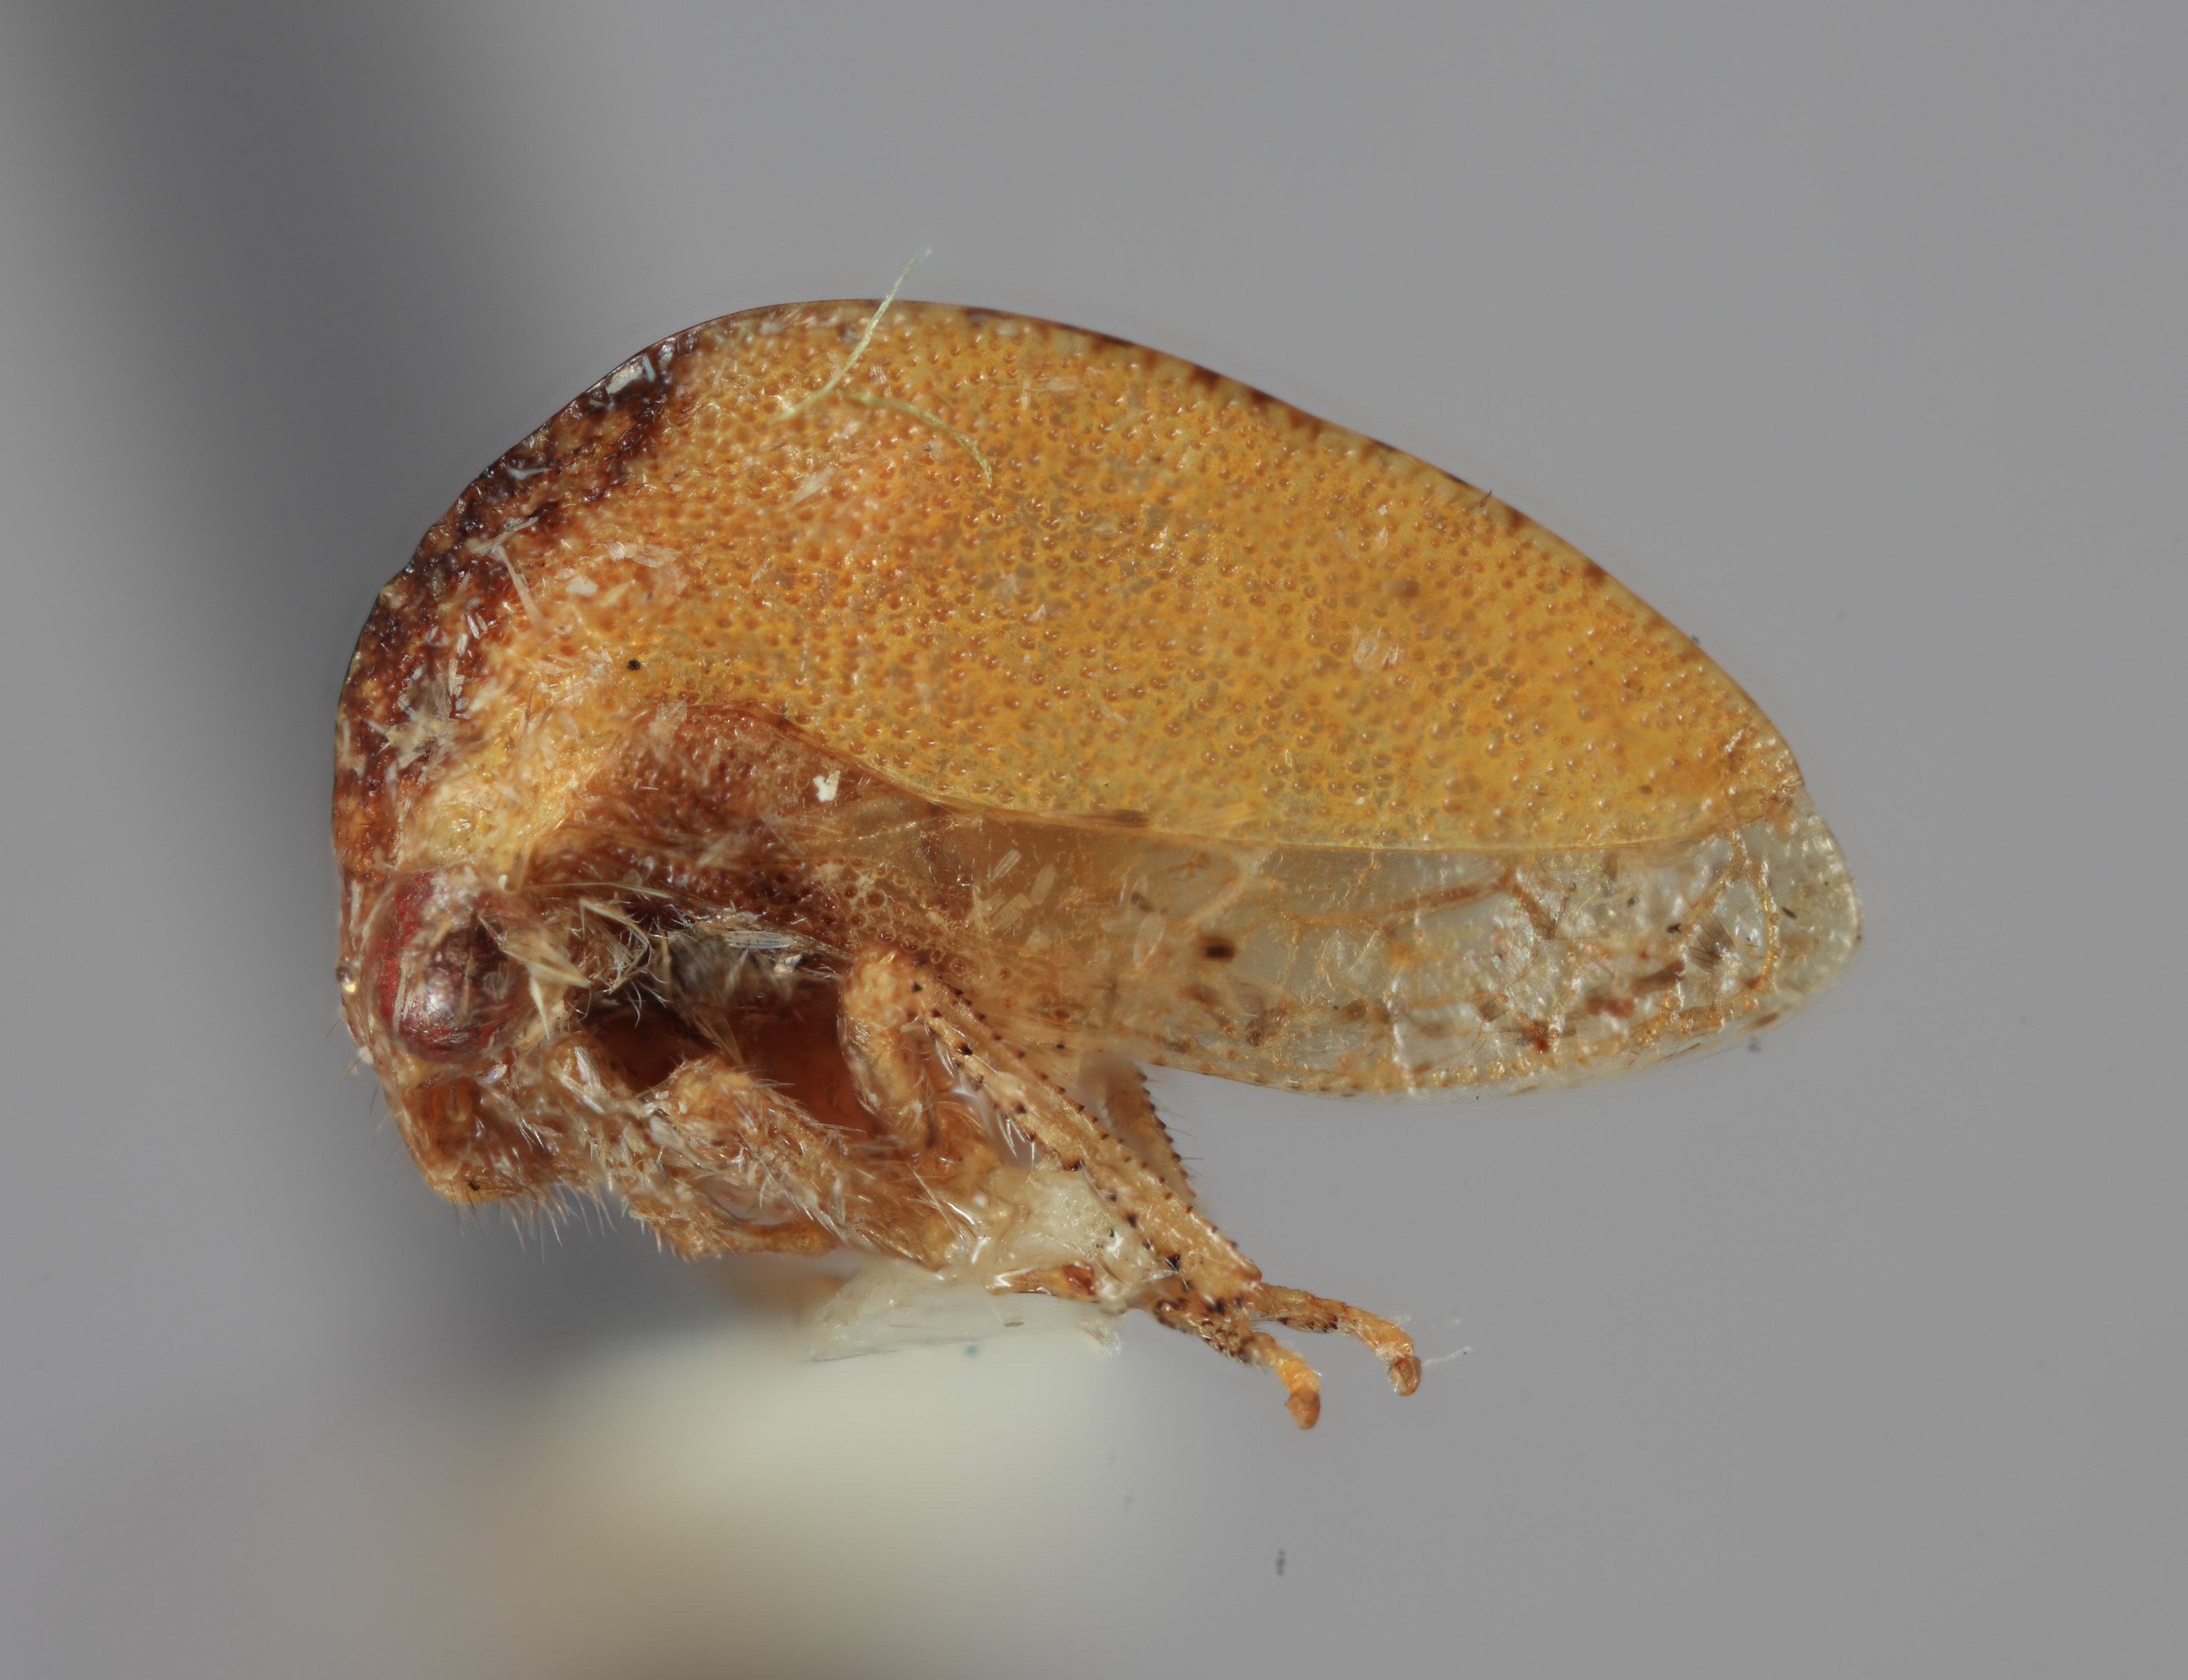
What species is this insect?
Amastris pseudomaculata
